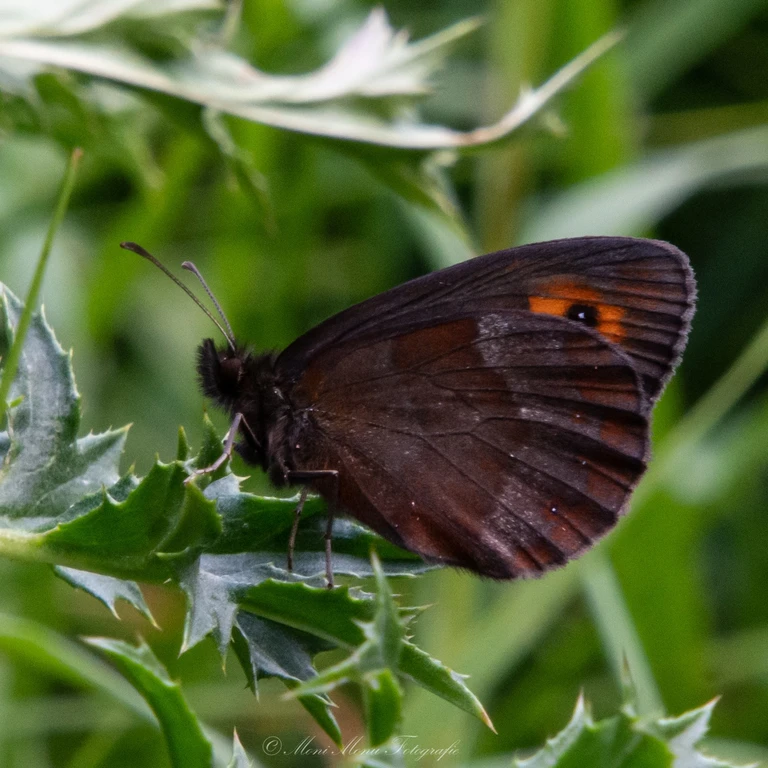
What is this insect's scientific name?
Erebia aethiops
